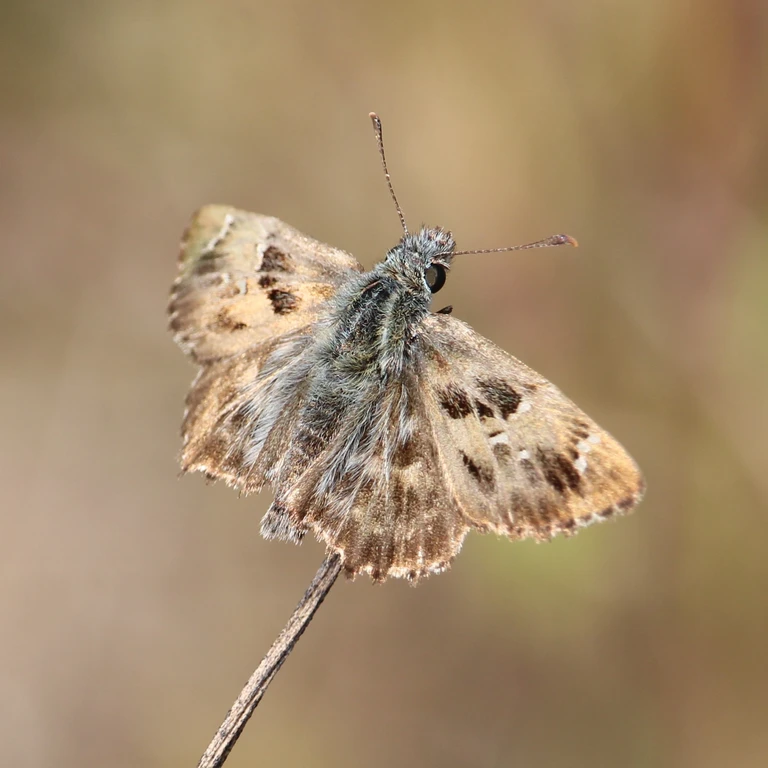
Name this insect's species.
Carcharodus alceae
